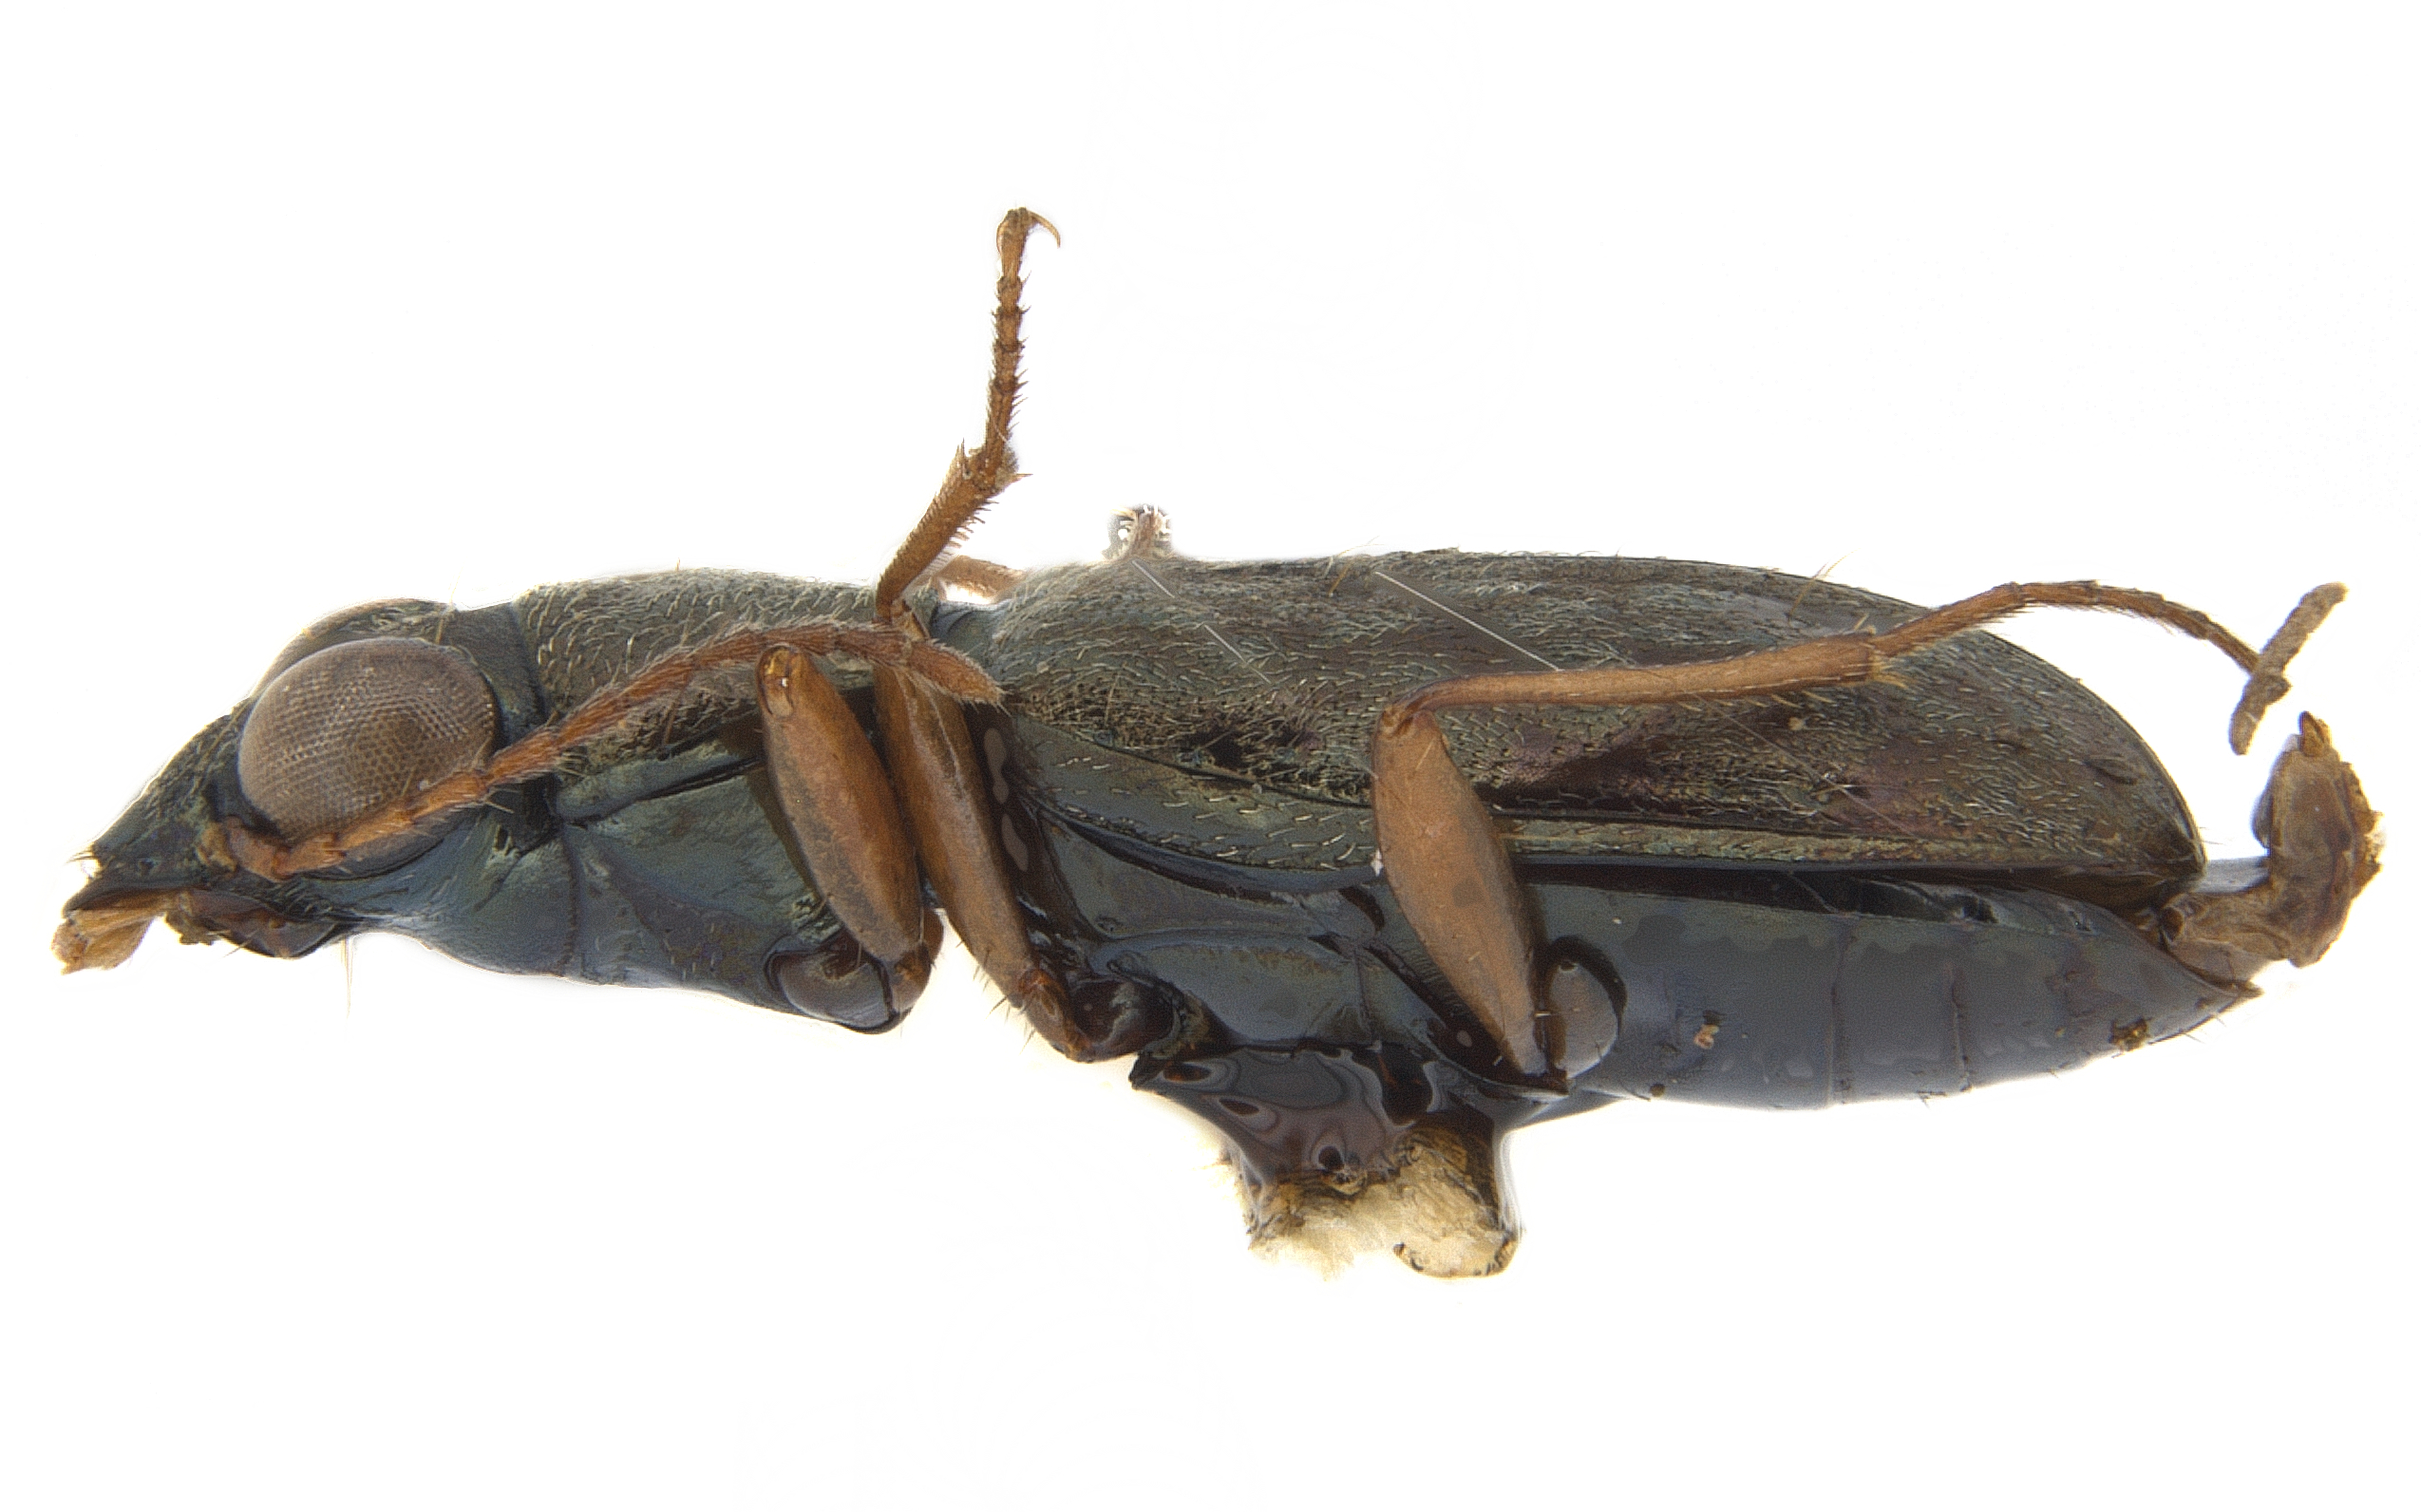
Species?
Asaphidion flavipes
